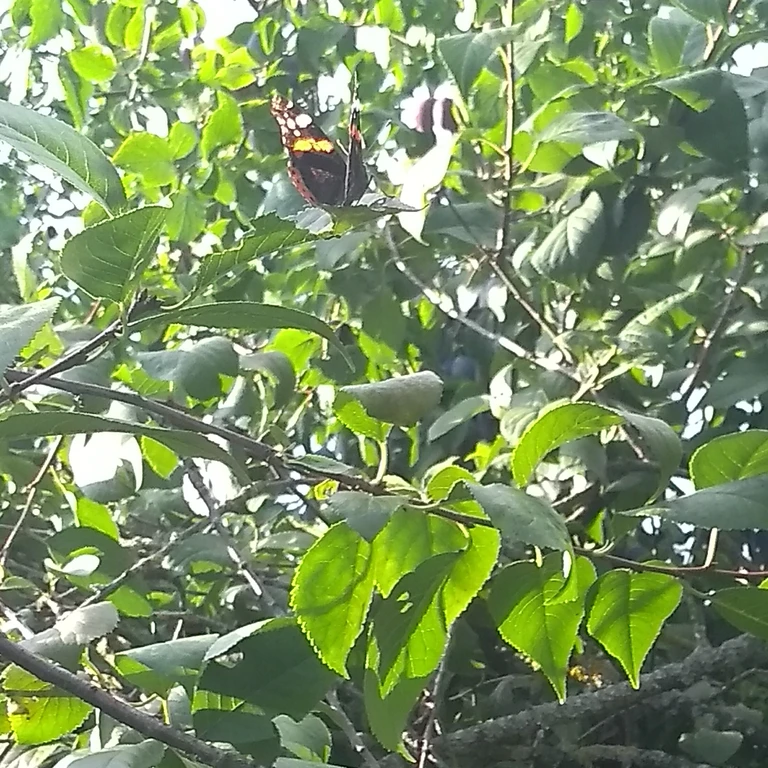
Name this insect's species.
Vanessa atalanta
